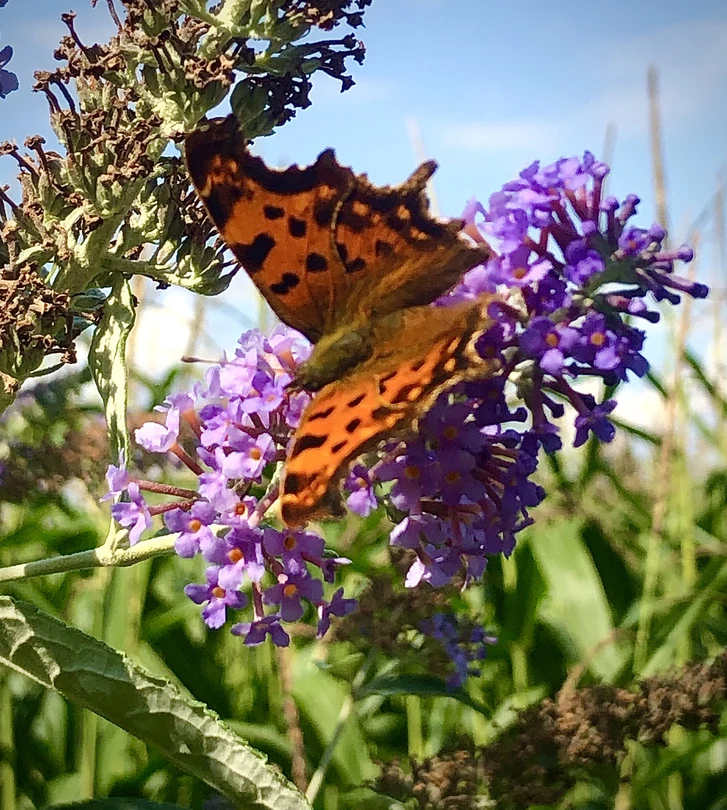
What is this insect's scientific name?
Polygonia c-album
